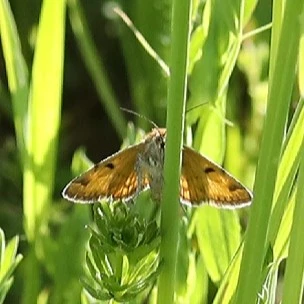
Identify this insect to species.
Euclidia glyphica
